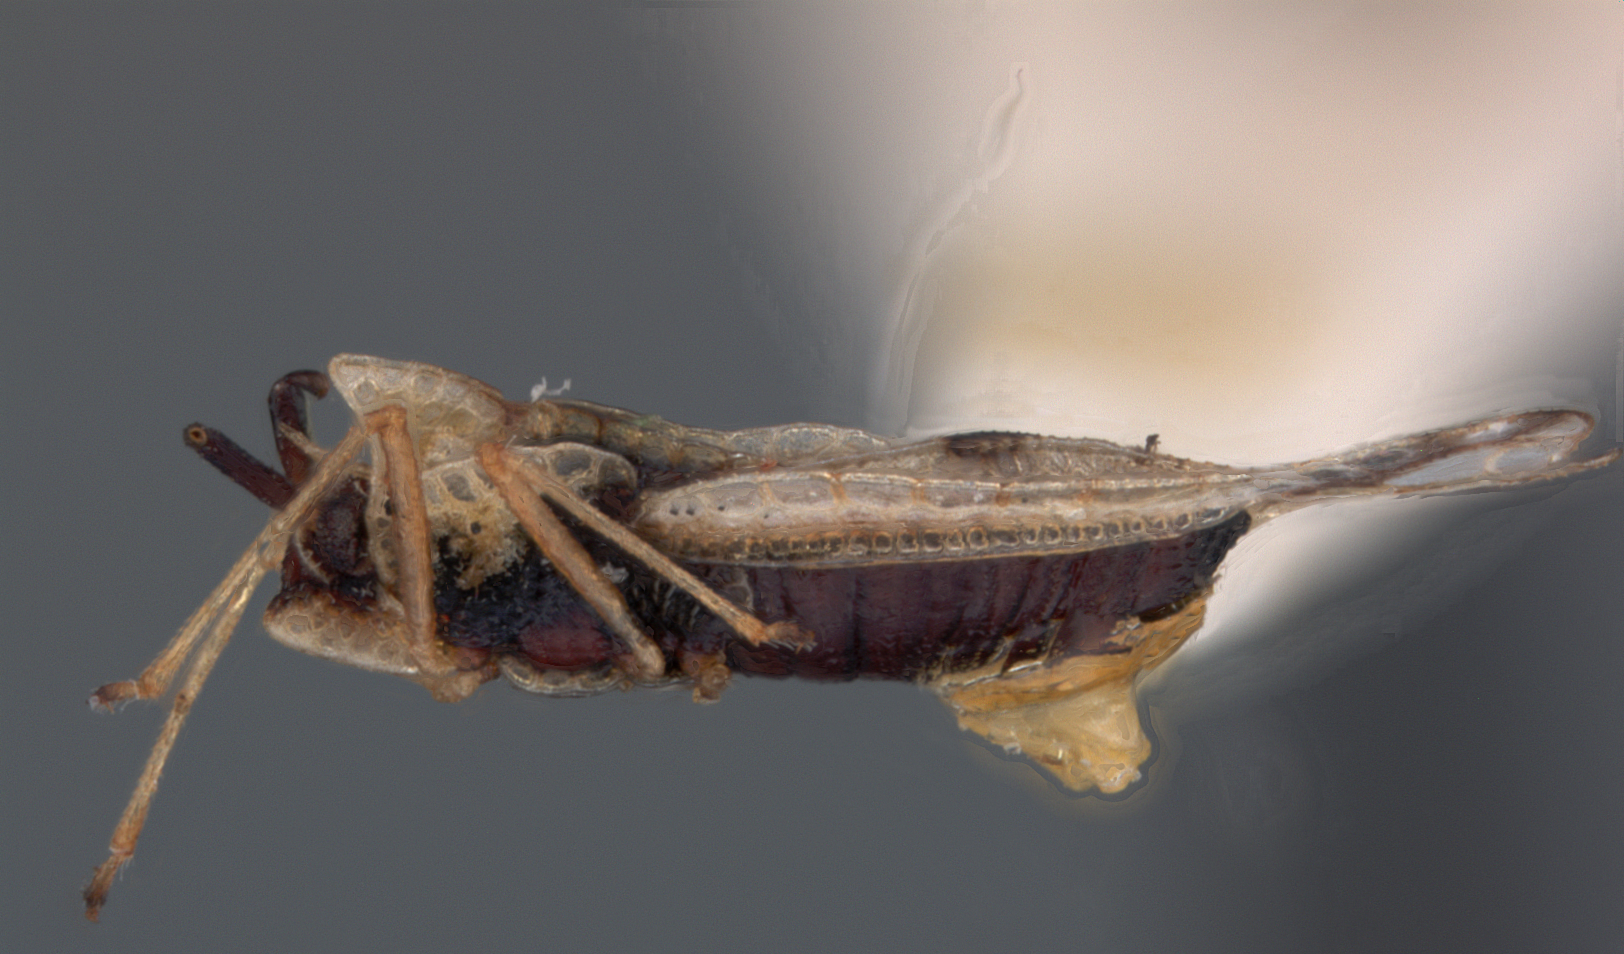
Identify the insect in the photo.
Gargaphia paula
